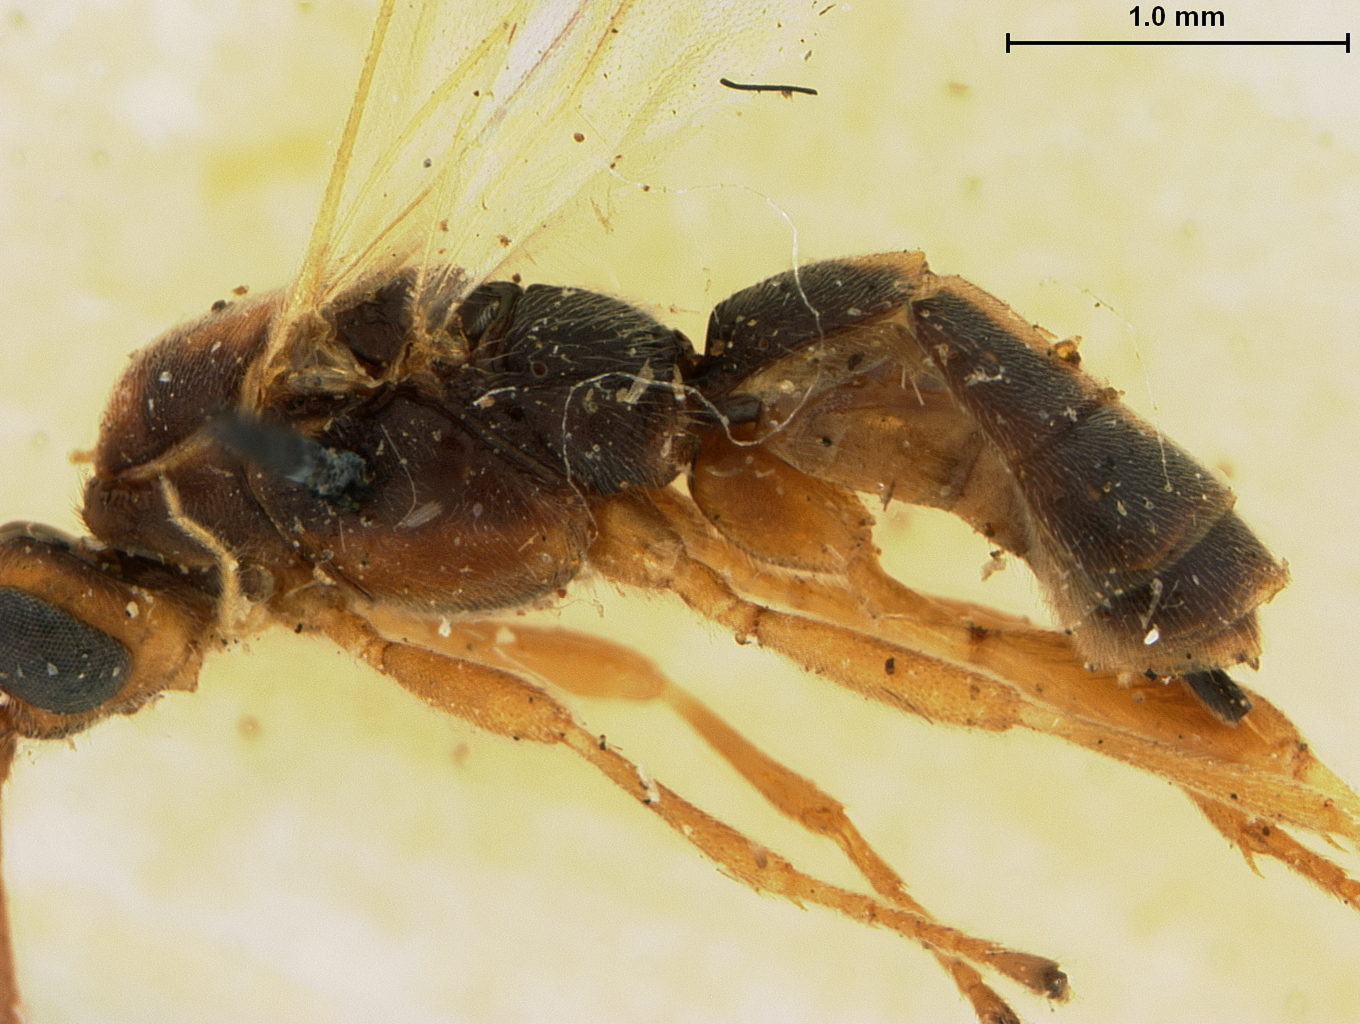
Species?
Rhogas fuscomaculata
